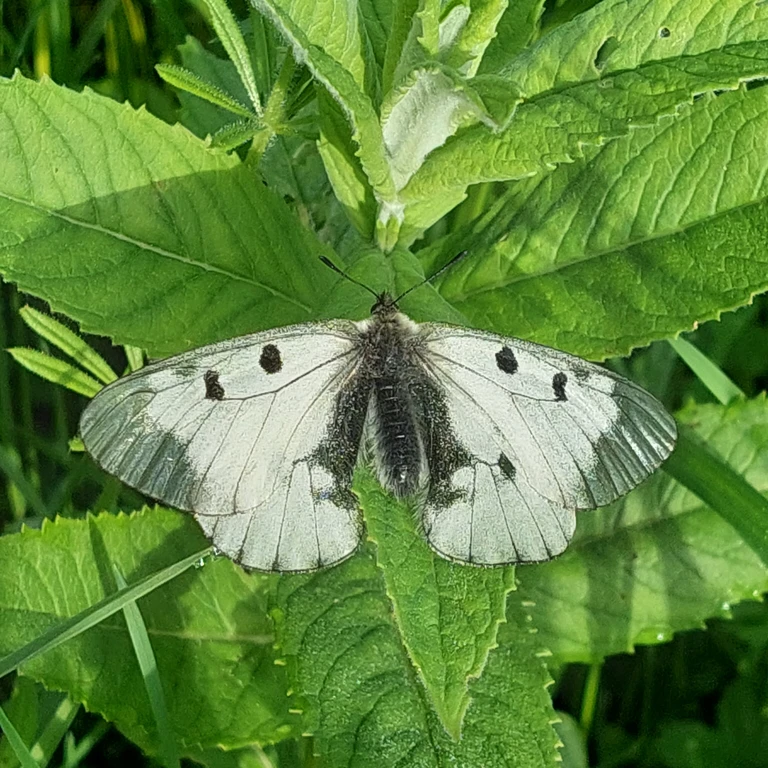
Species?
Parnassius mnemosyne
